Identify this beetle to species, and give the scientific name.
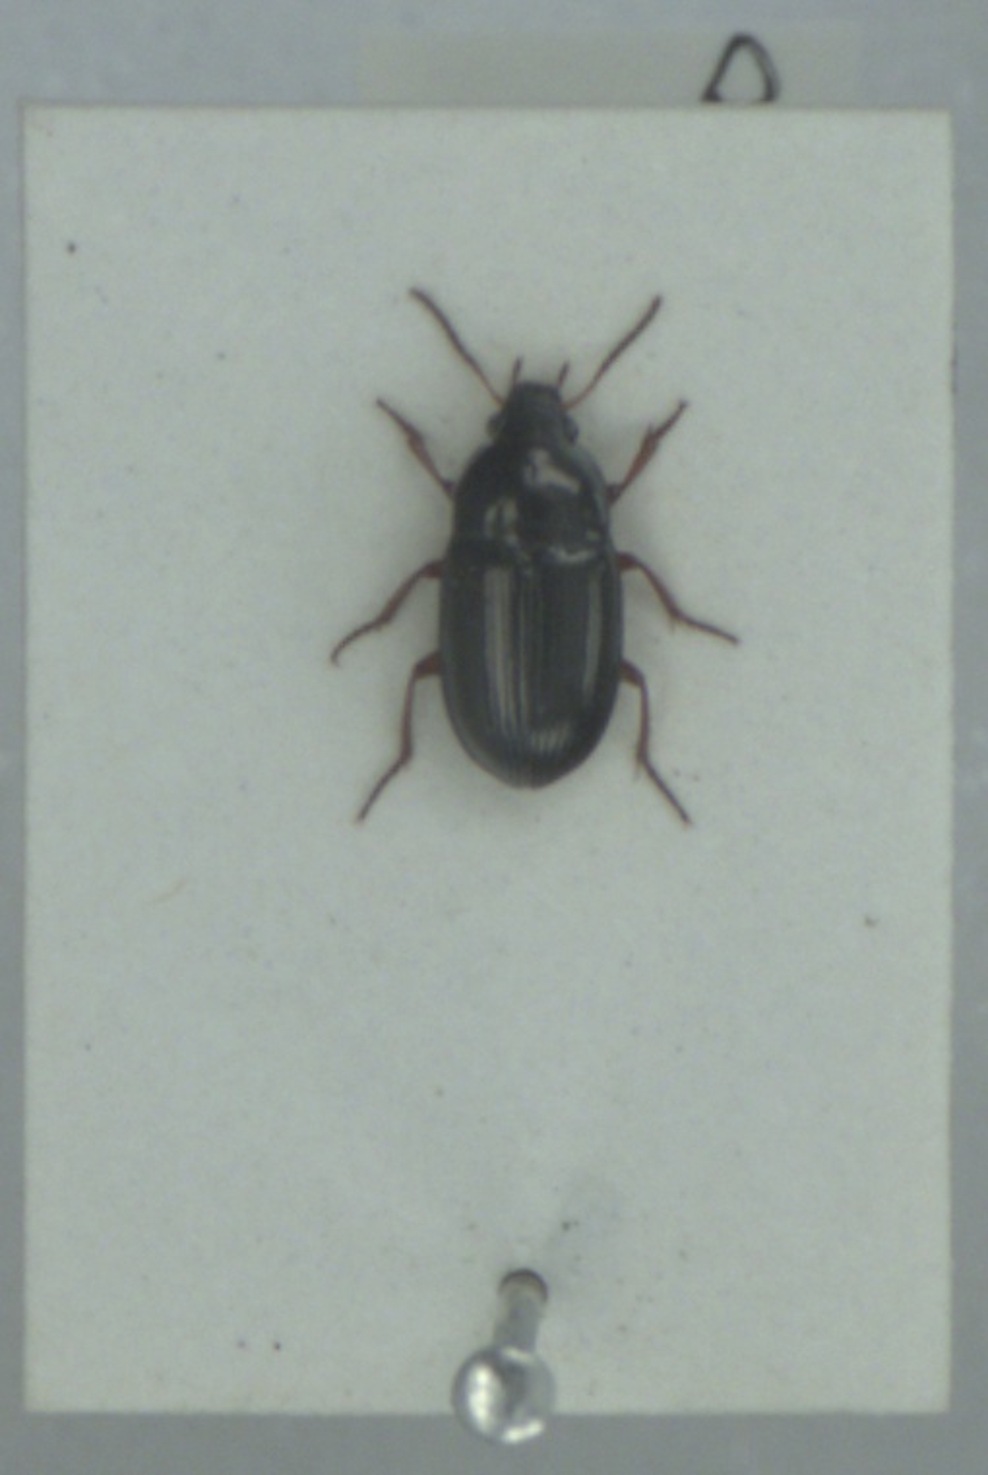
Amara lucida
